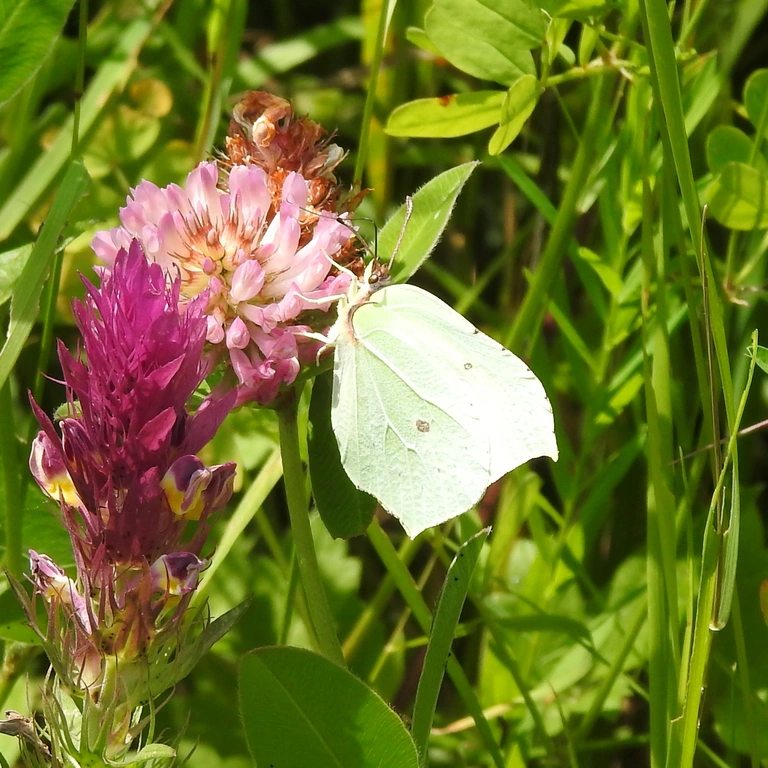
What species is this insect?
Gonepteryx rhamni
